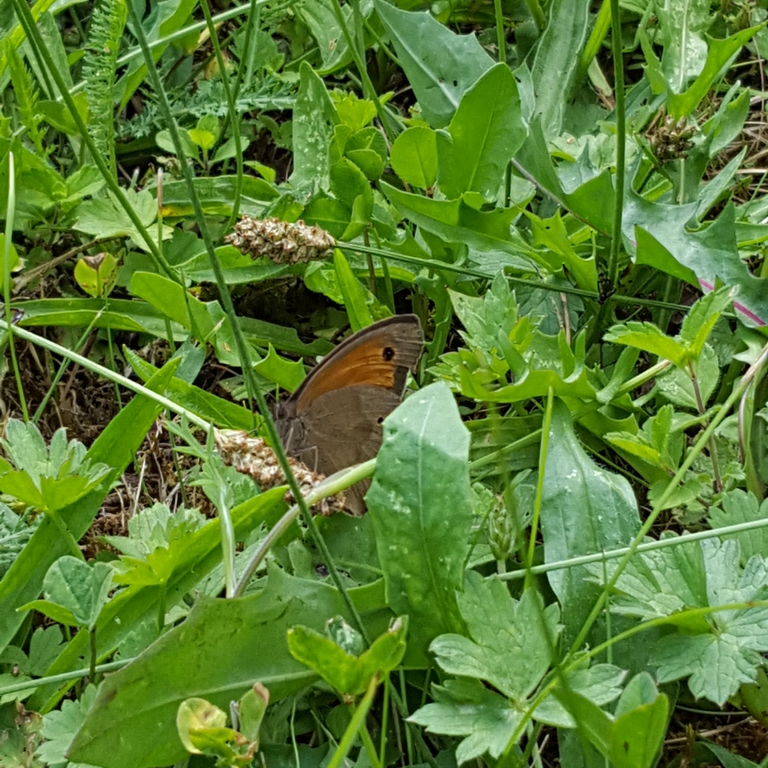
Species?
Maniola jurtina
